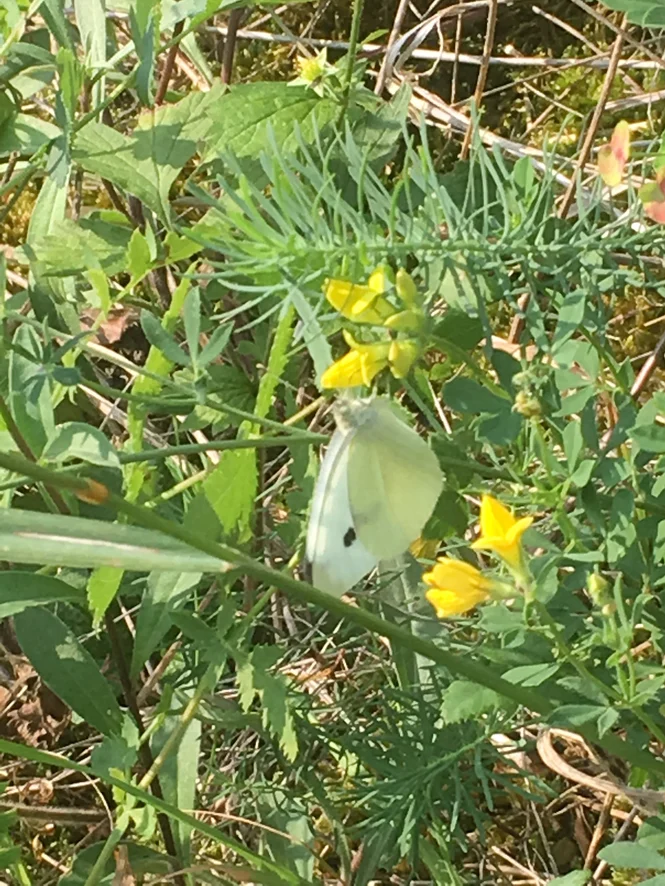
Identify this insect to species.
Pieris rapae
